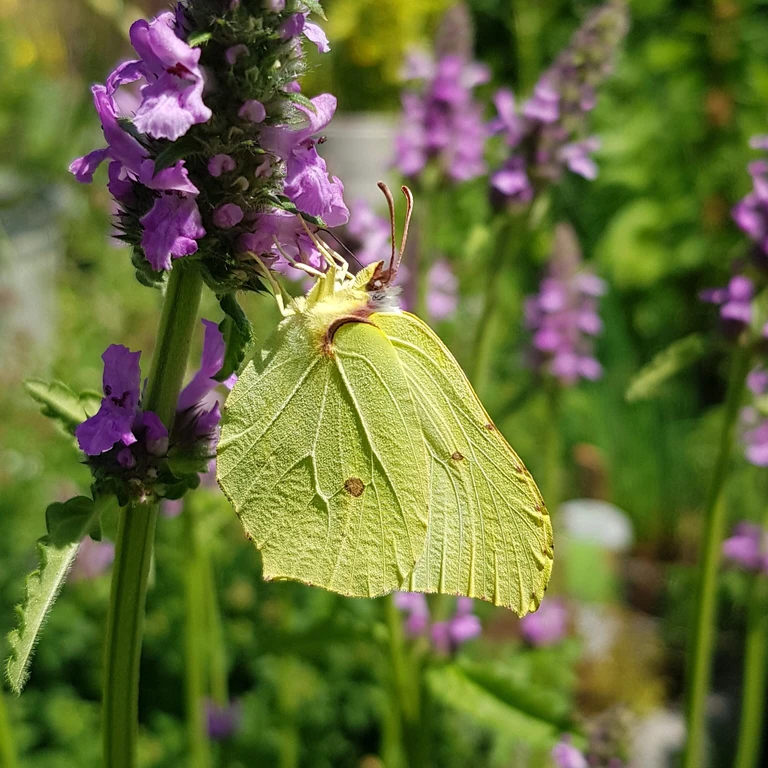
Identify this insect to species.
Gonepteryx rhamni
